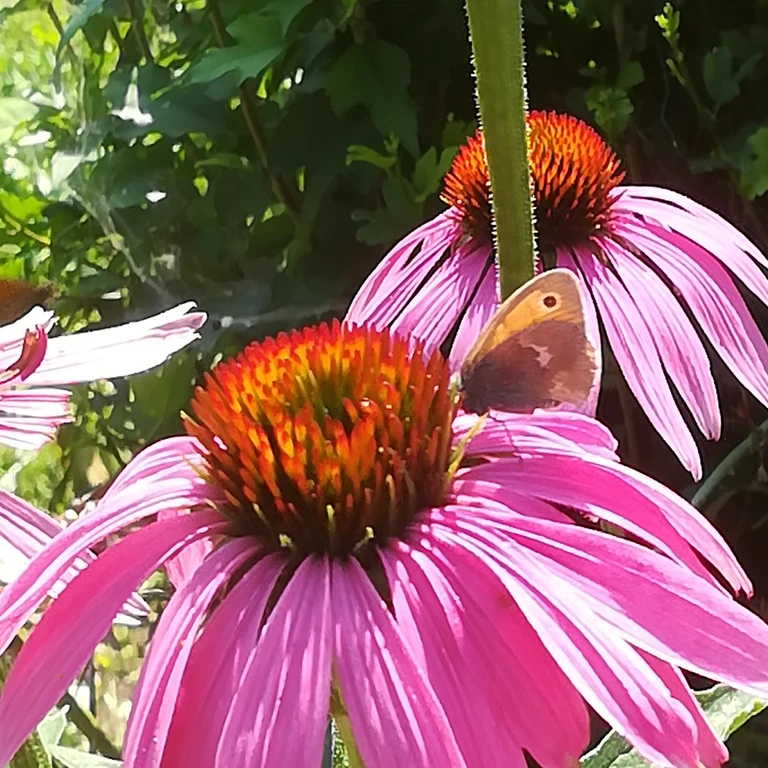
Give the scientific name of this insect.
Coenonympha pamphilus
